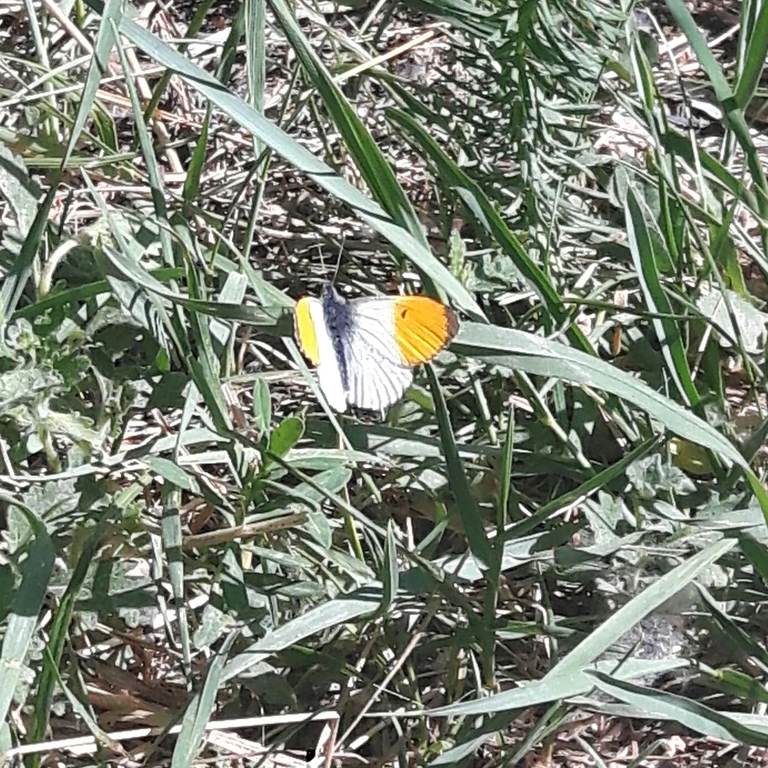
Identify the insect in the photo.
Anthocharis cardamines
